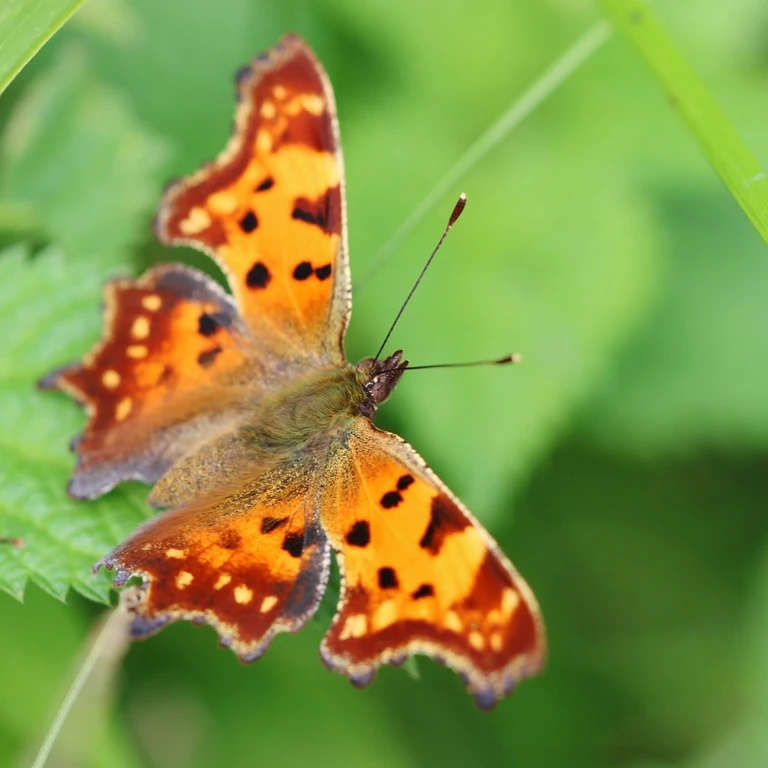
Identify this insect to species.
Polygonia c-album
